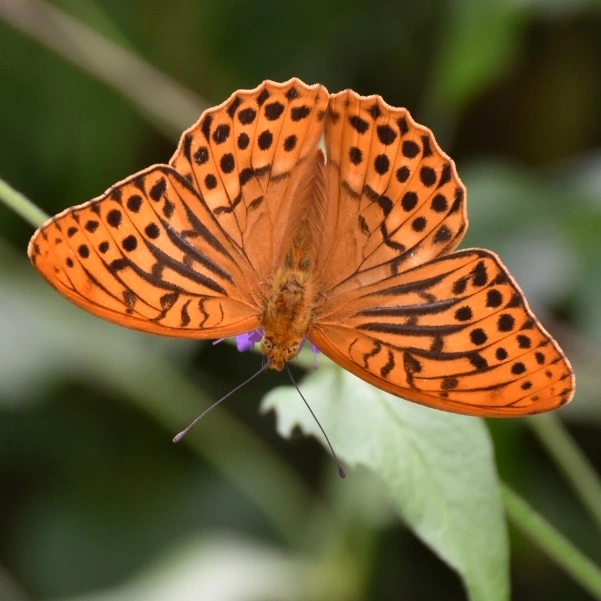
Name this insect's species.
Argynnis paphia
